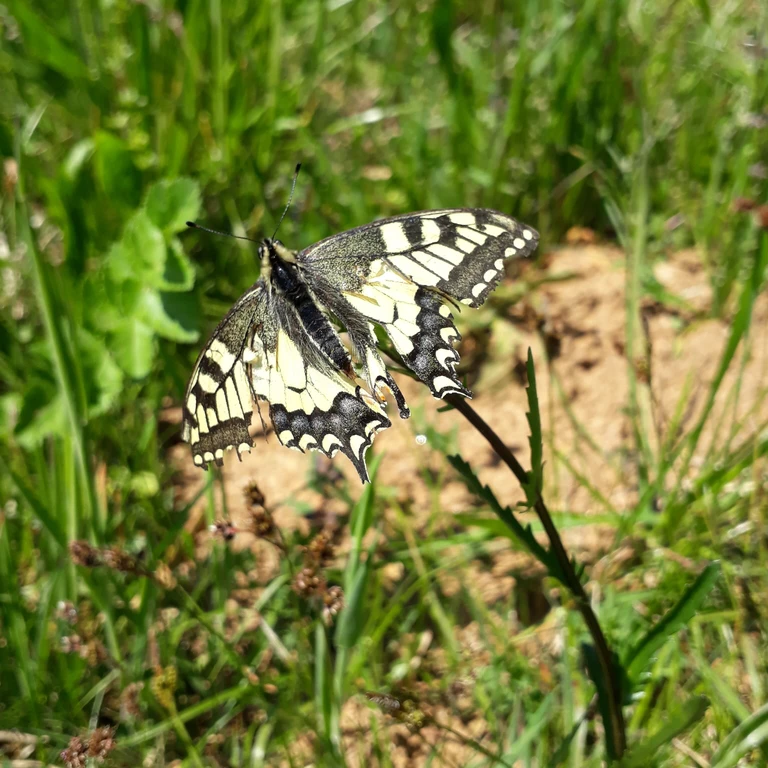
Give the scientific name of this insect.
Papilio machaon
